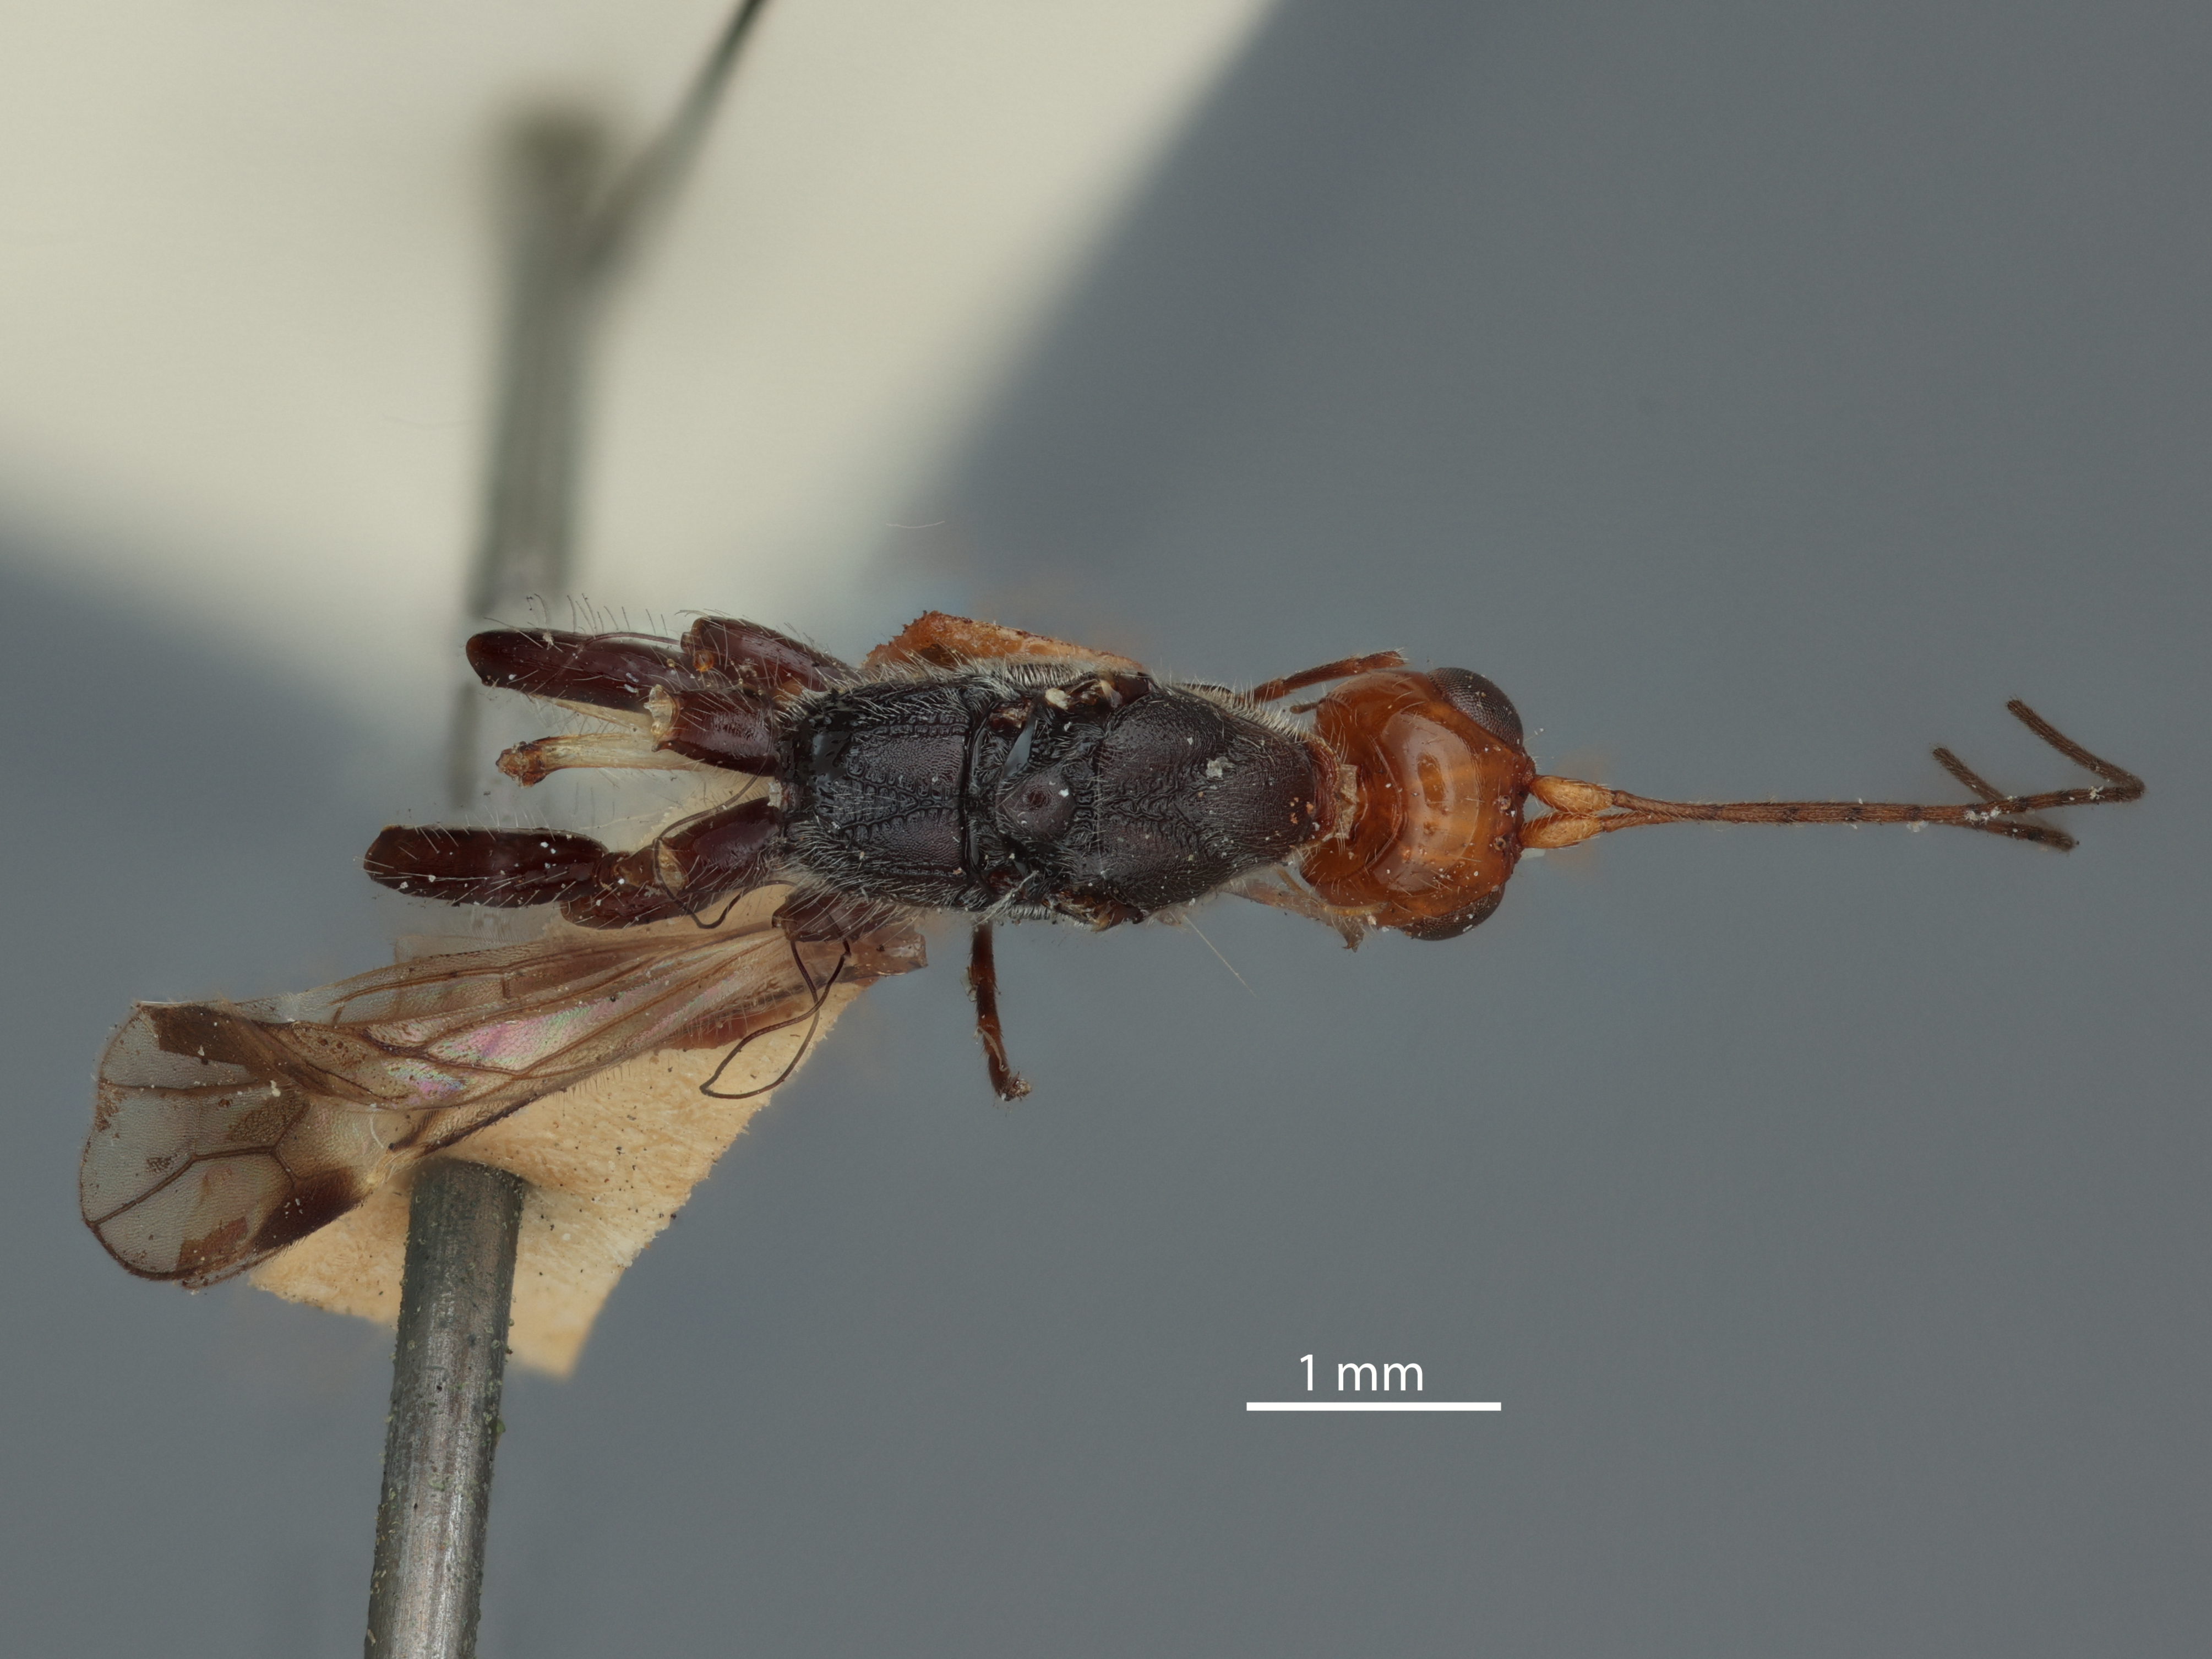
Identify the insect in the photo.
Spathius trolus
